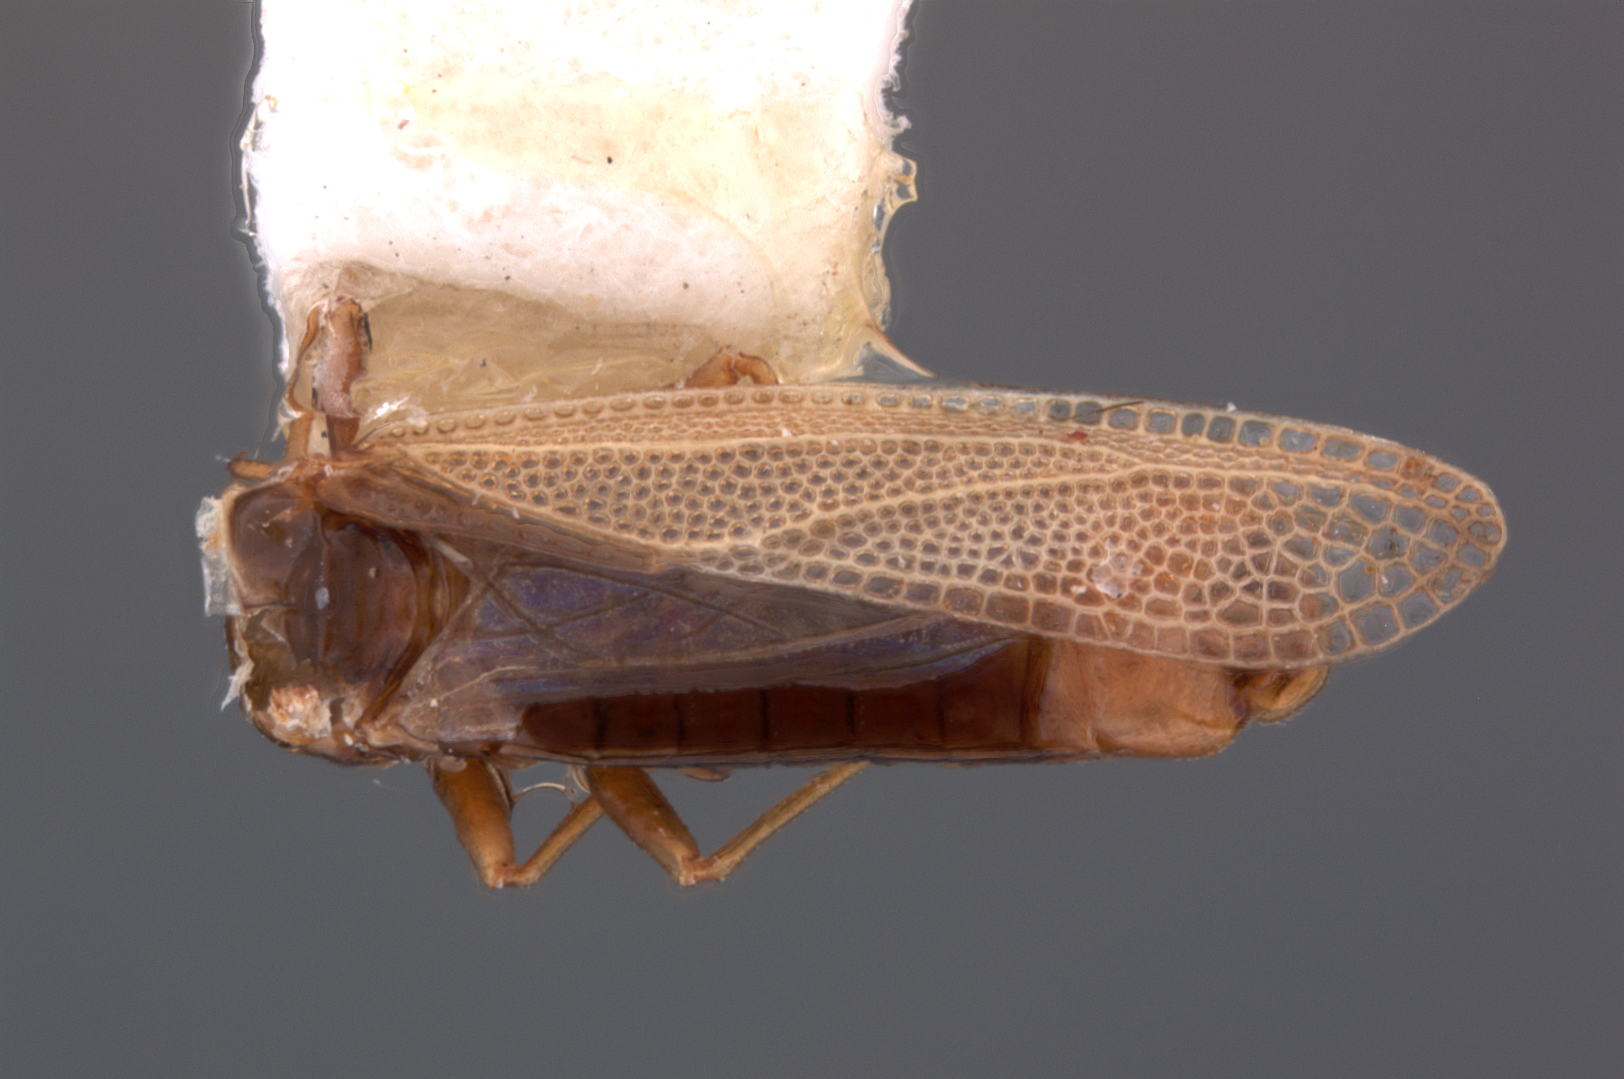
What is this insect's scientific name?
Baichila capeneri
